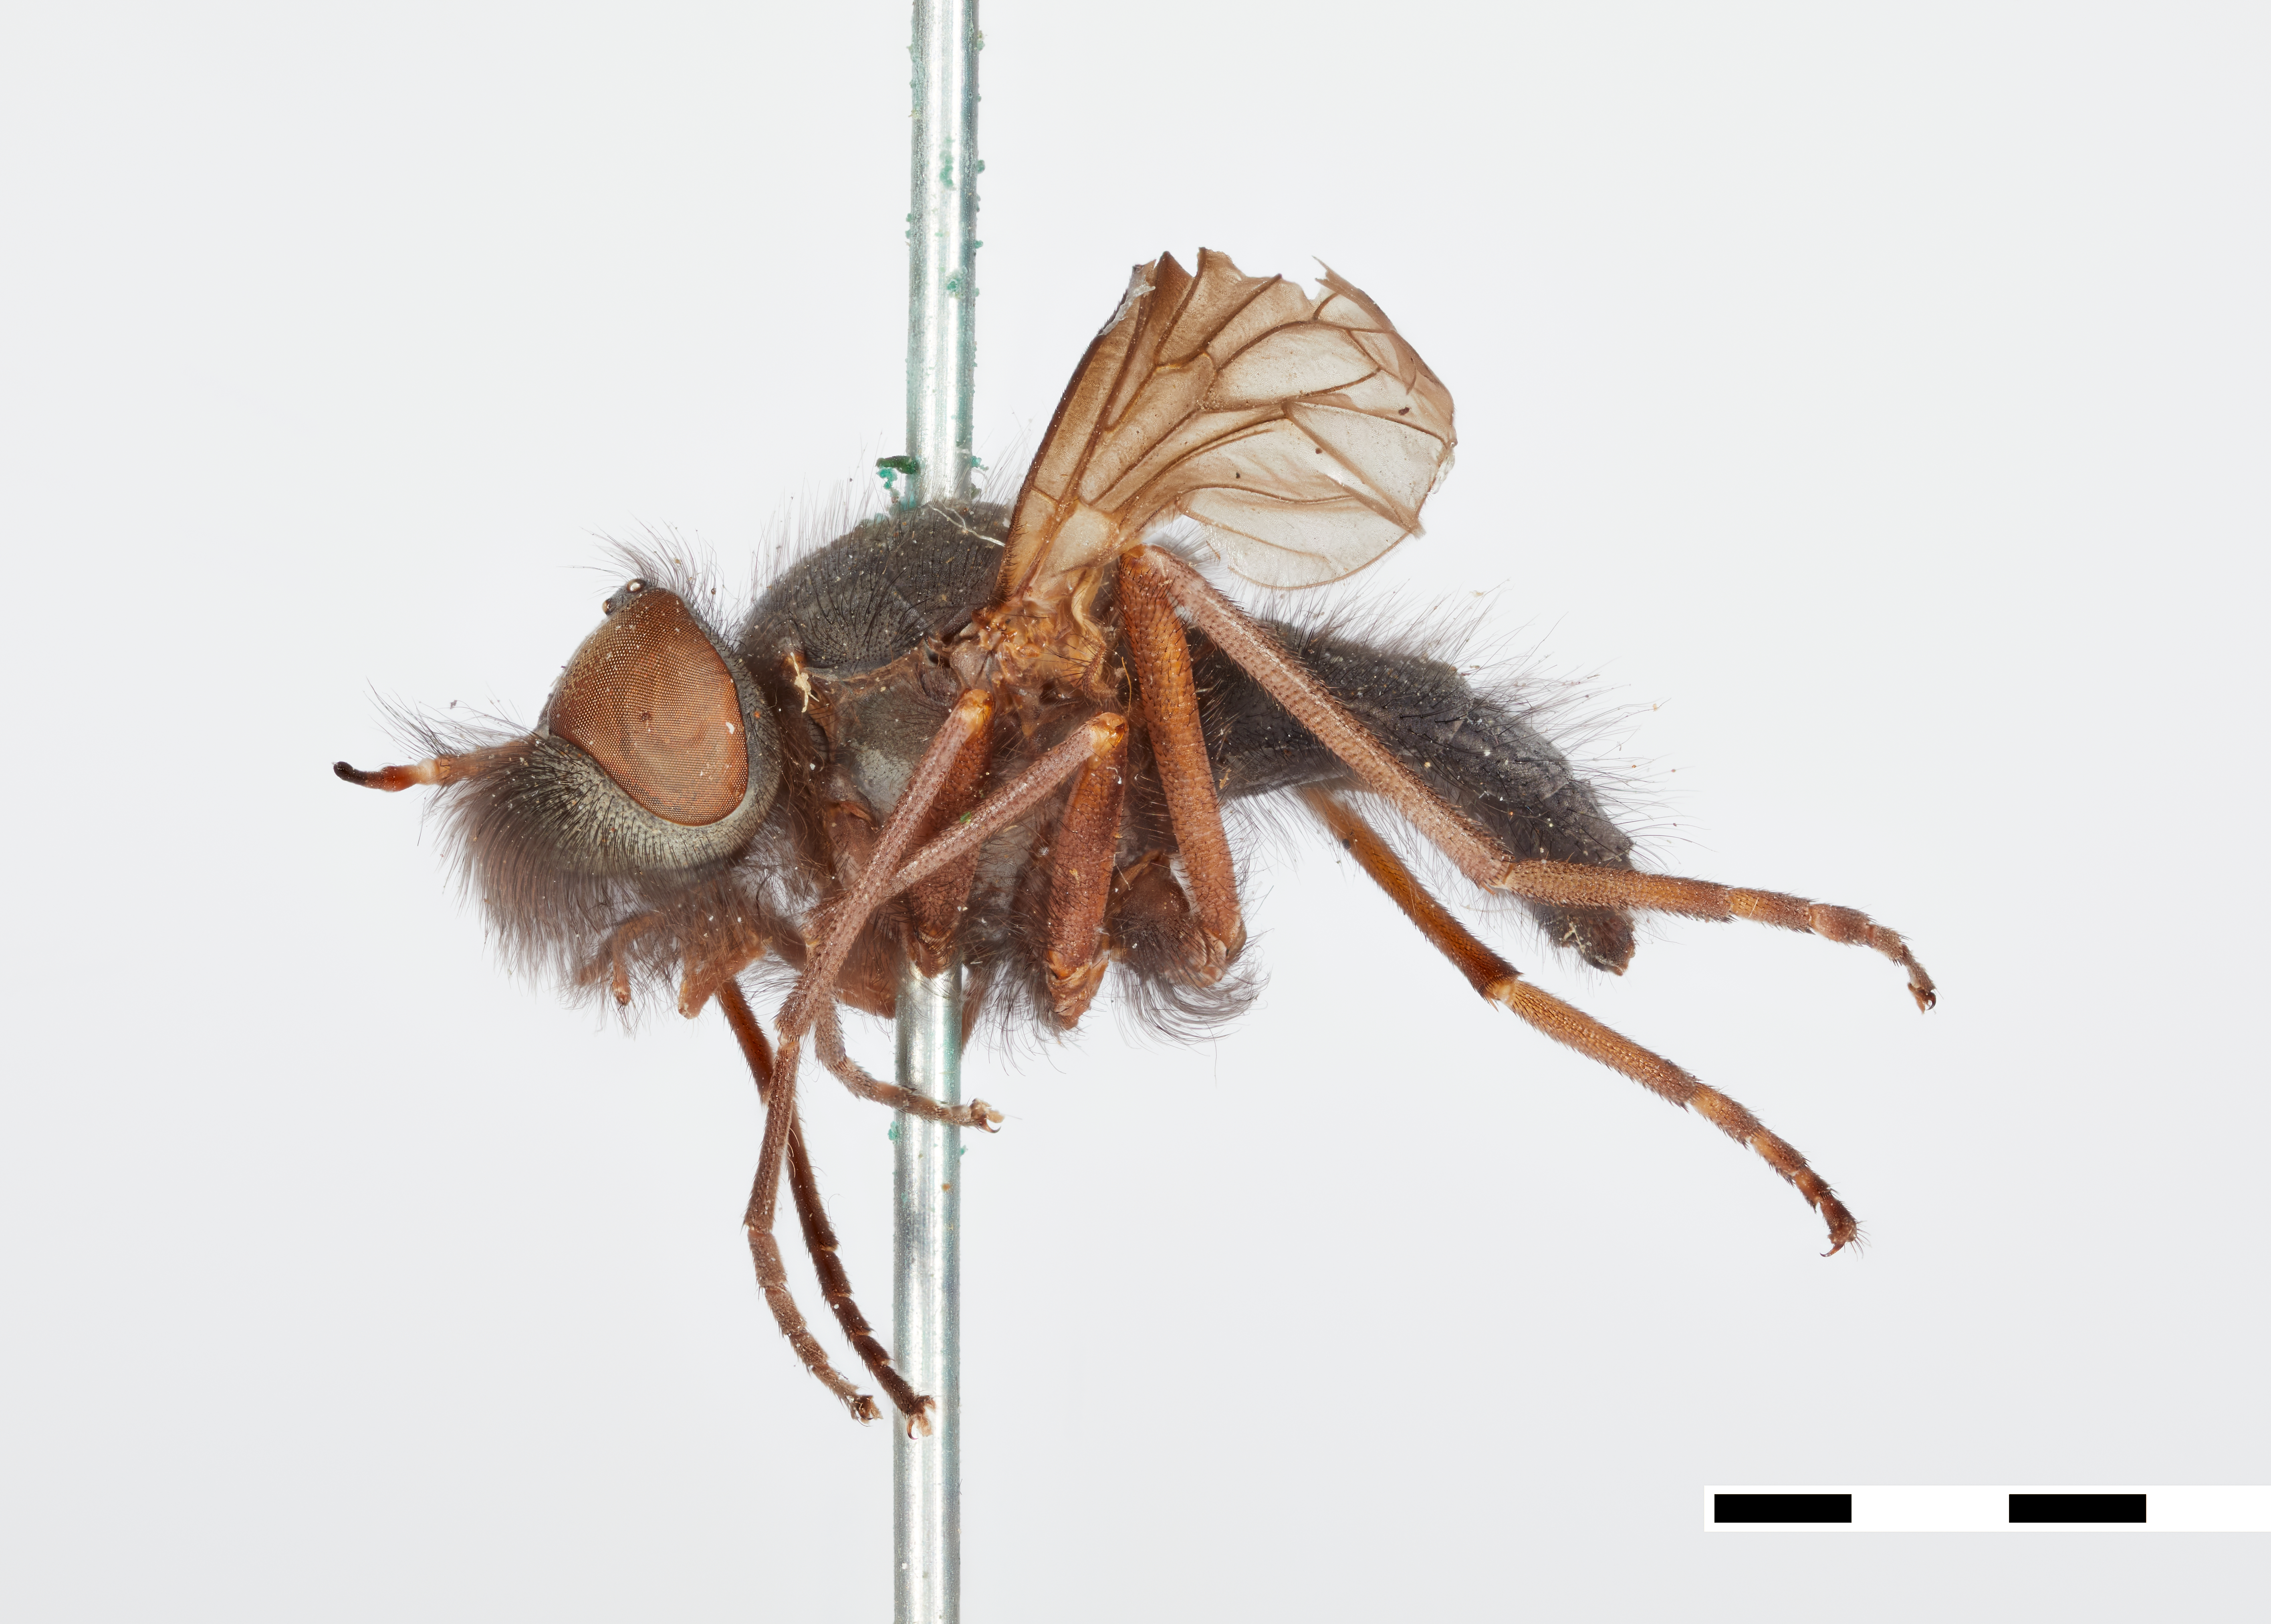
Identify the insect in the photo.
Glutops singularis
